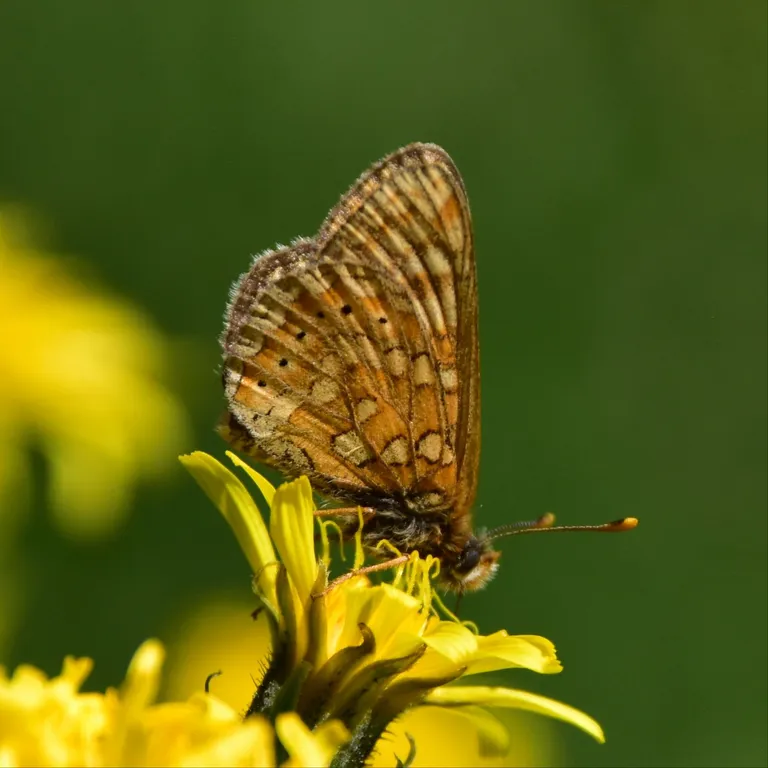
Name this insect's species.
Euphydryas aurinia
